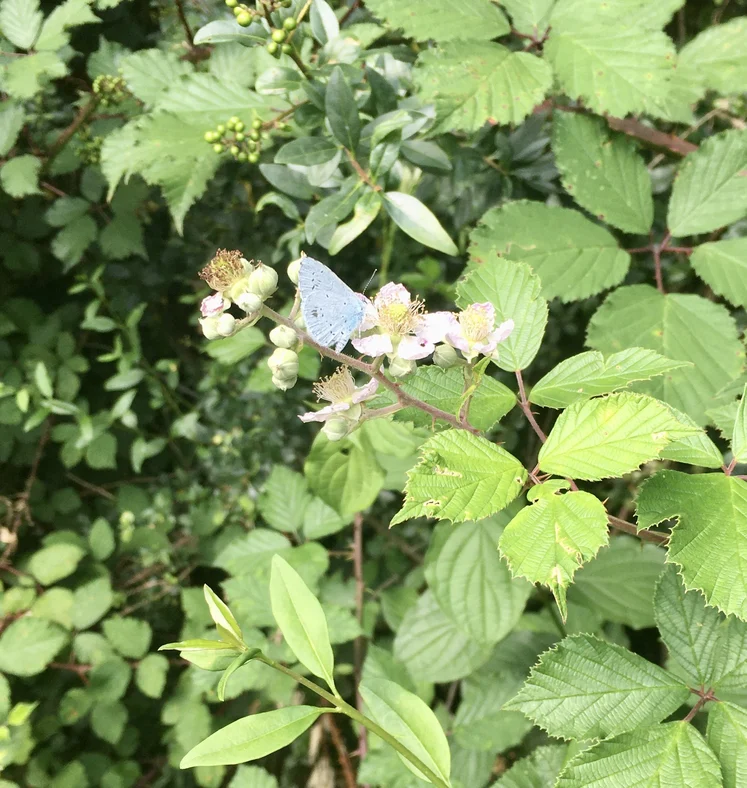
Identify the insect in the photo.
Celastrina argiolus
